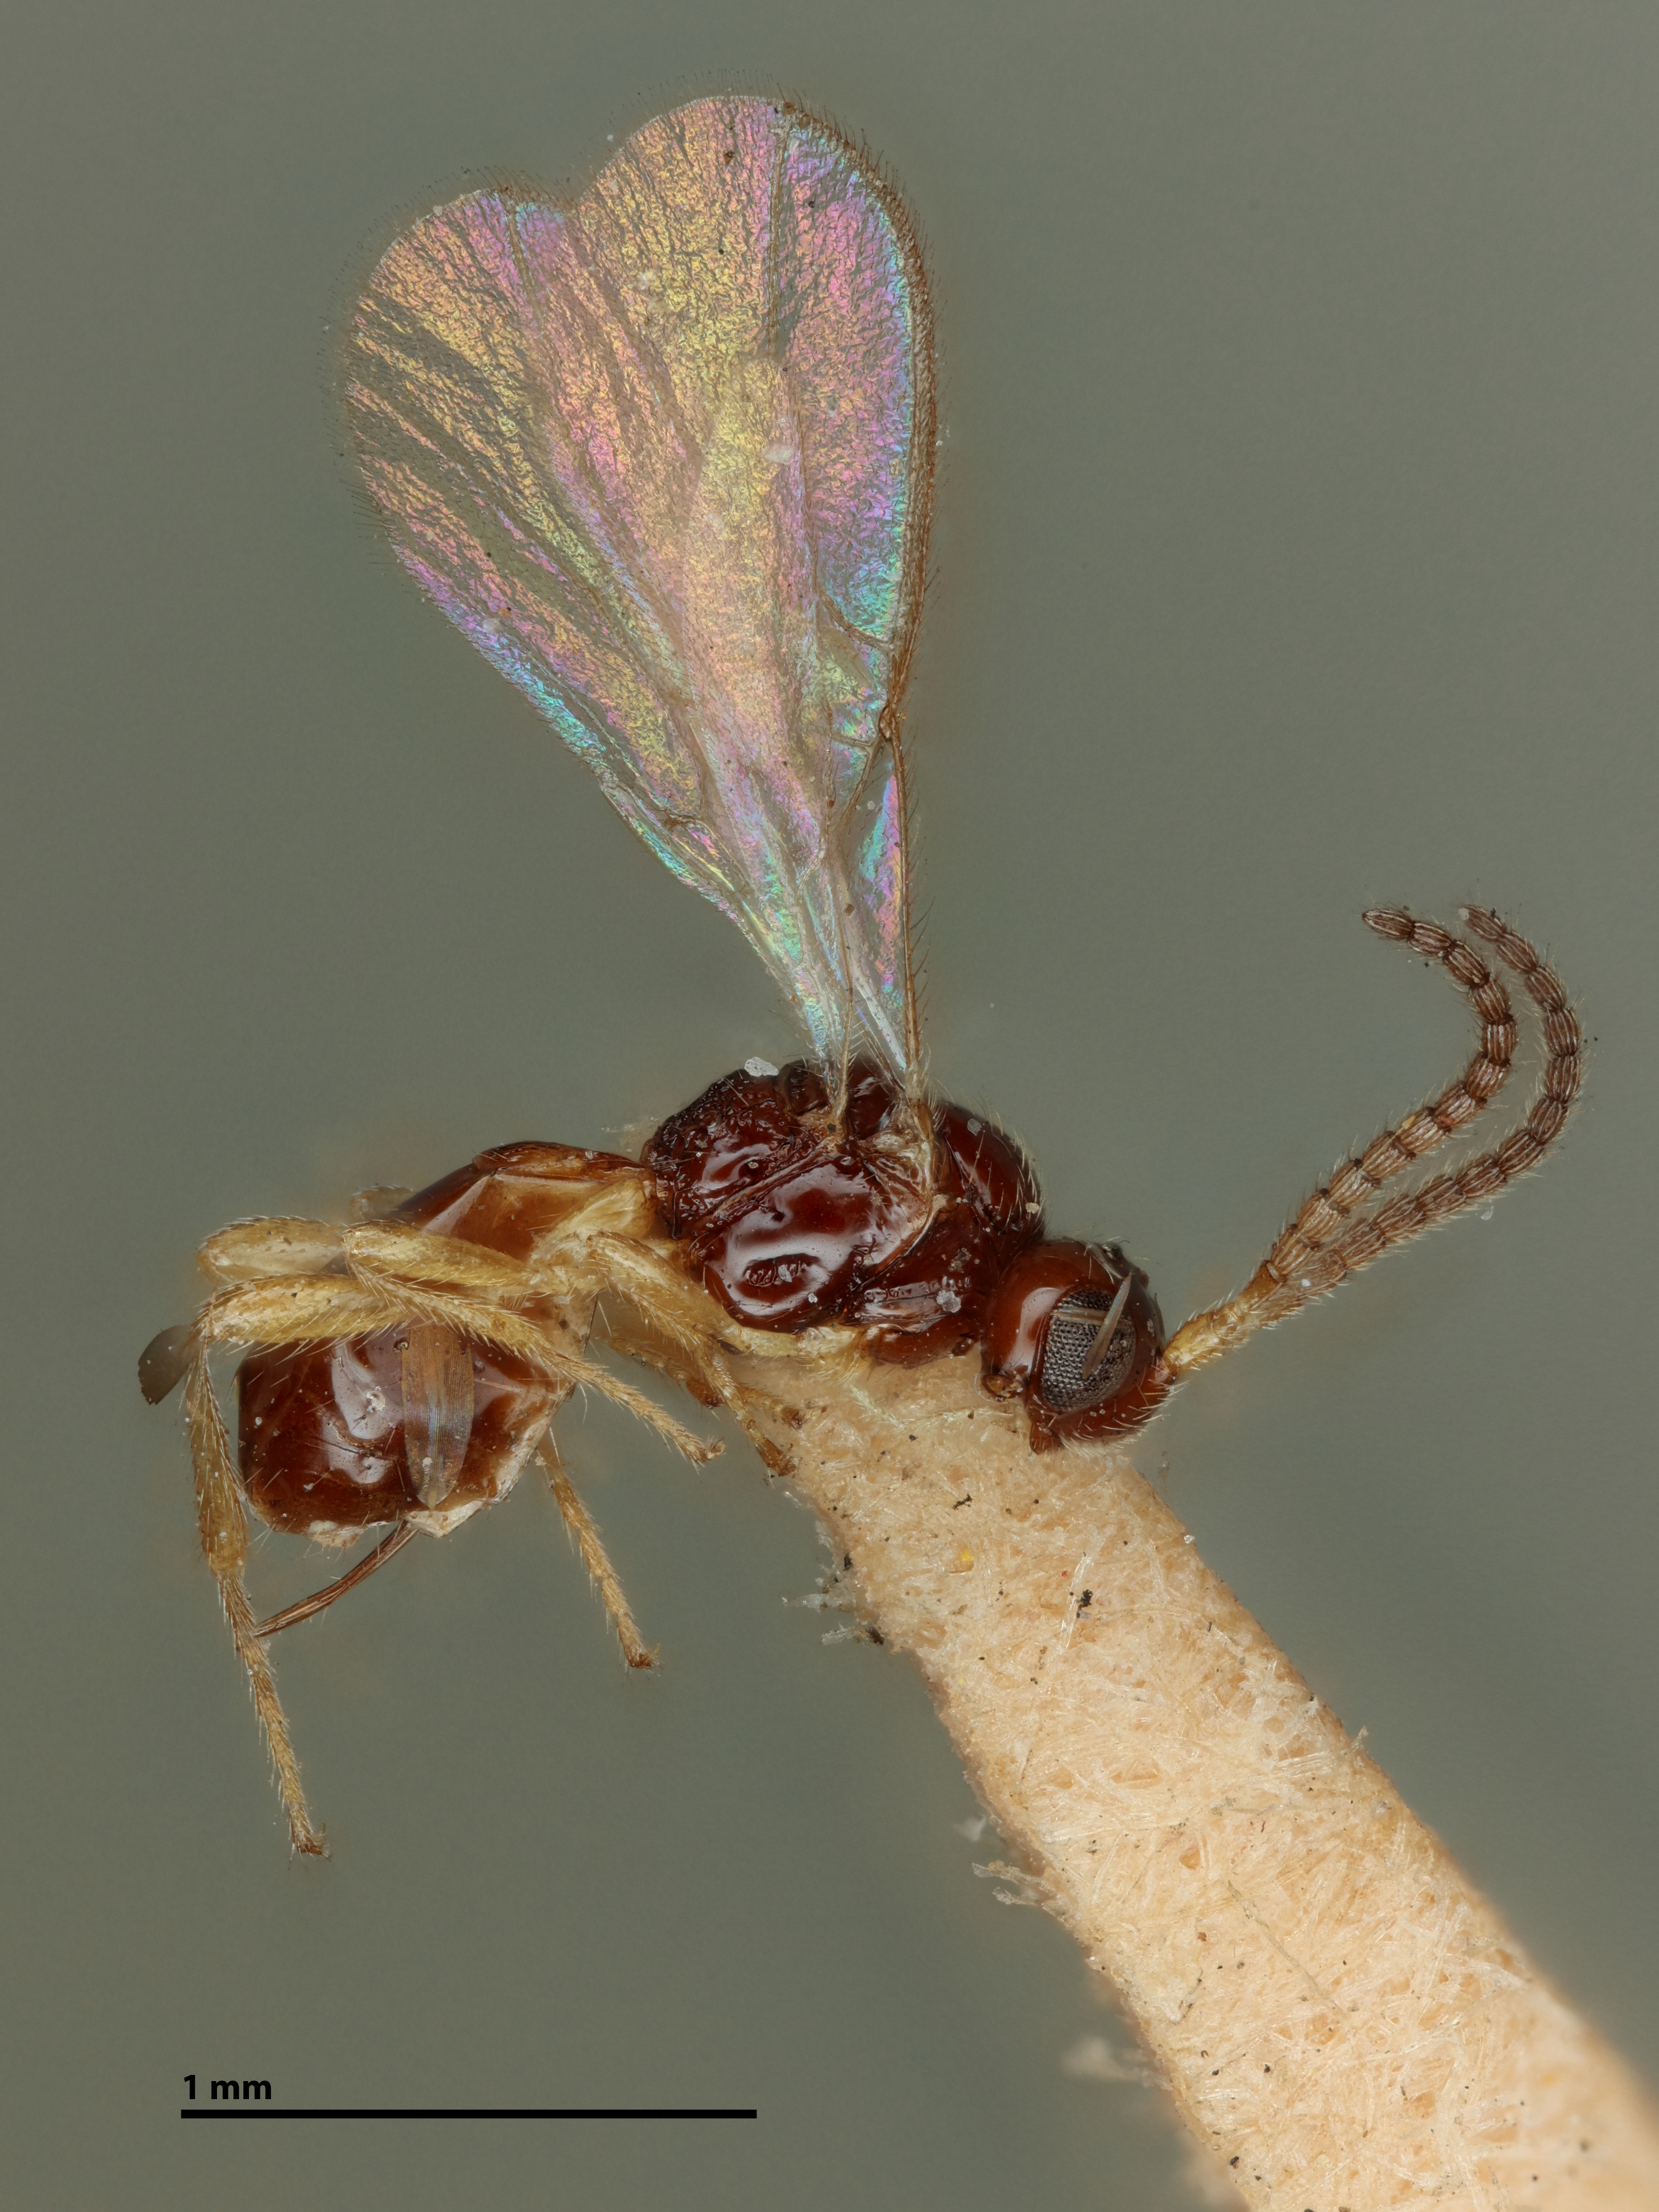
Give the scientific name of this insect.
Synaldis exitiosae
